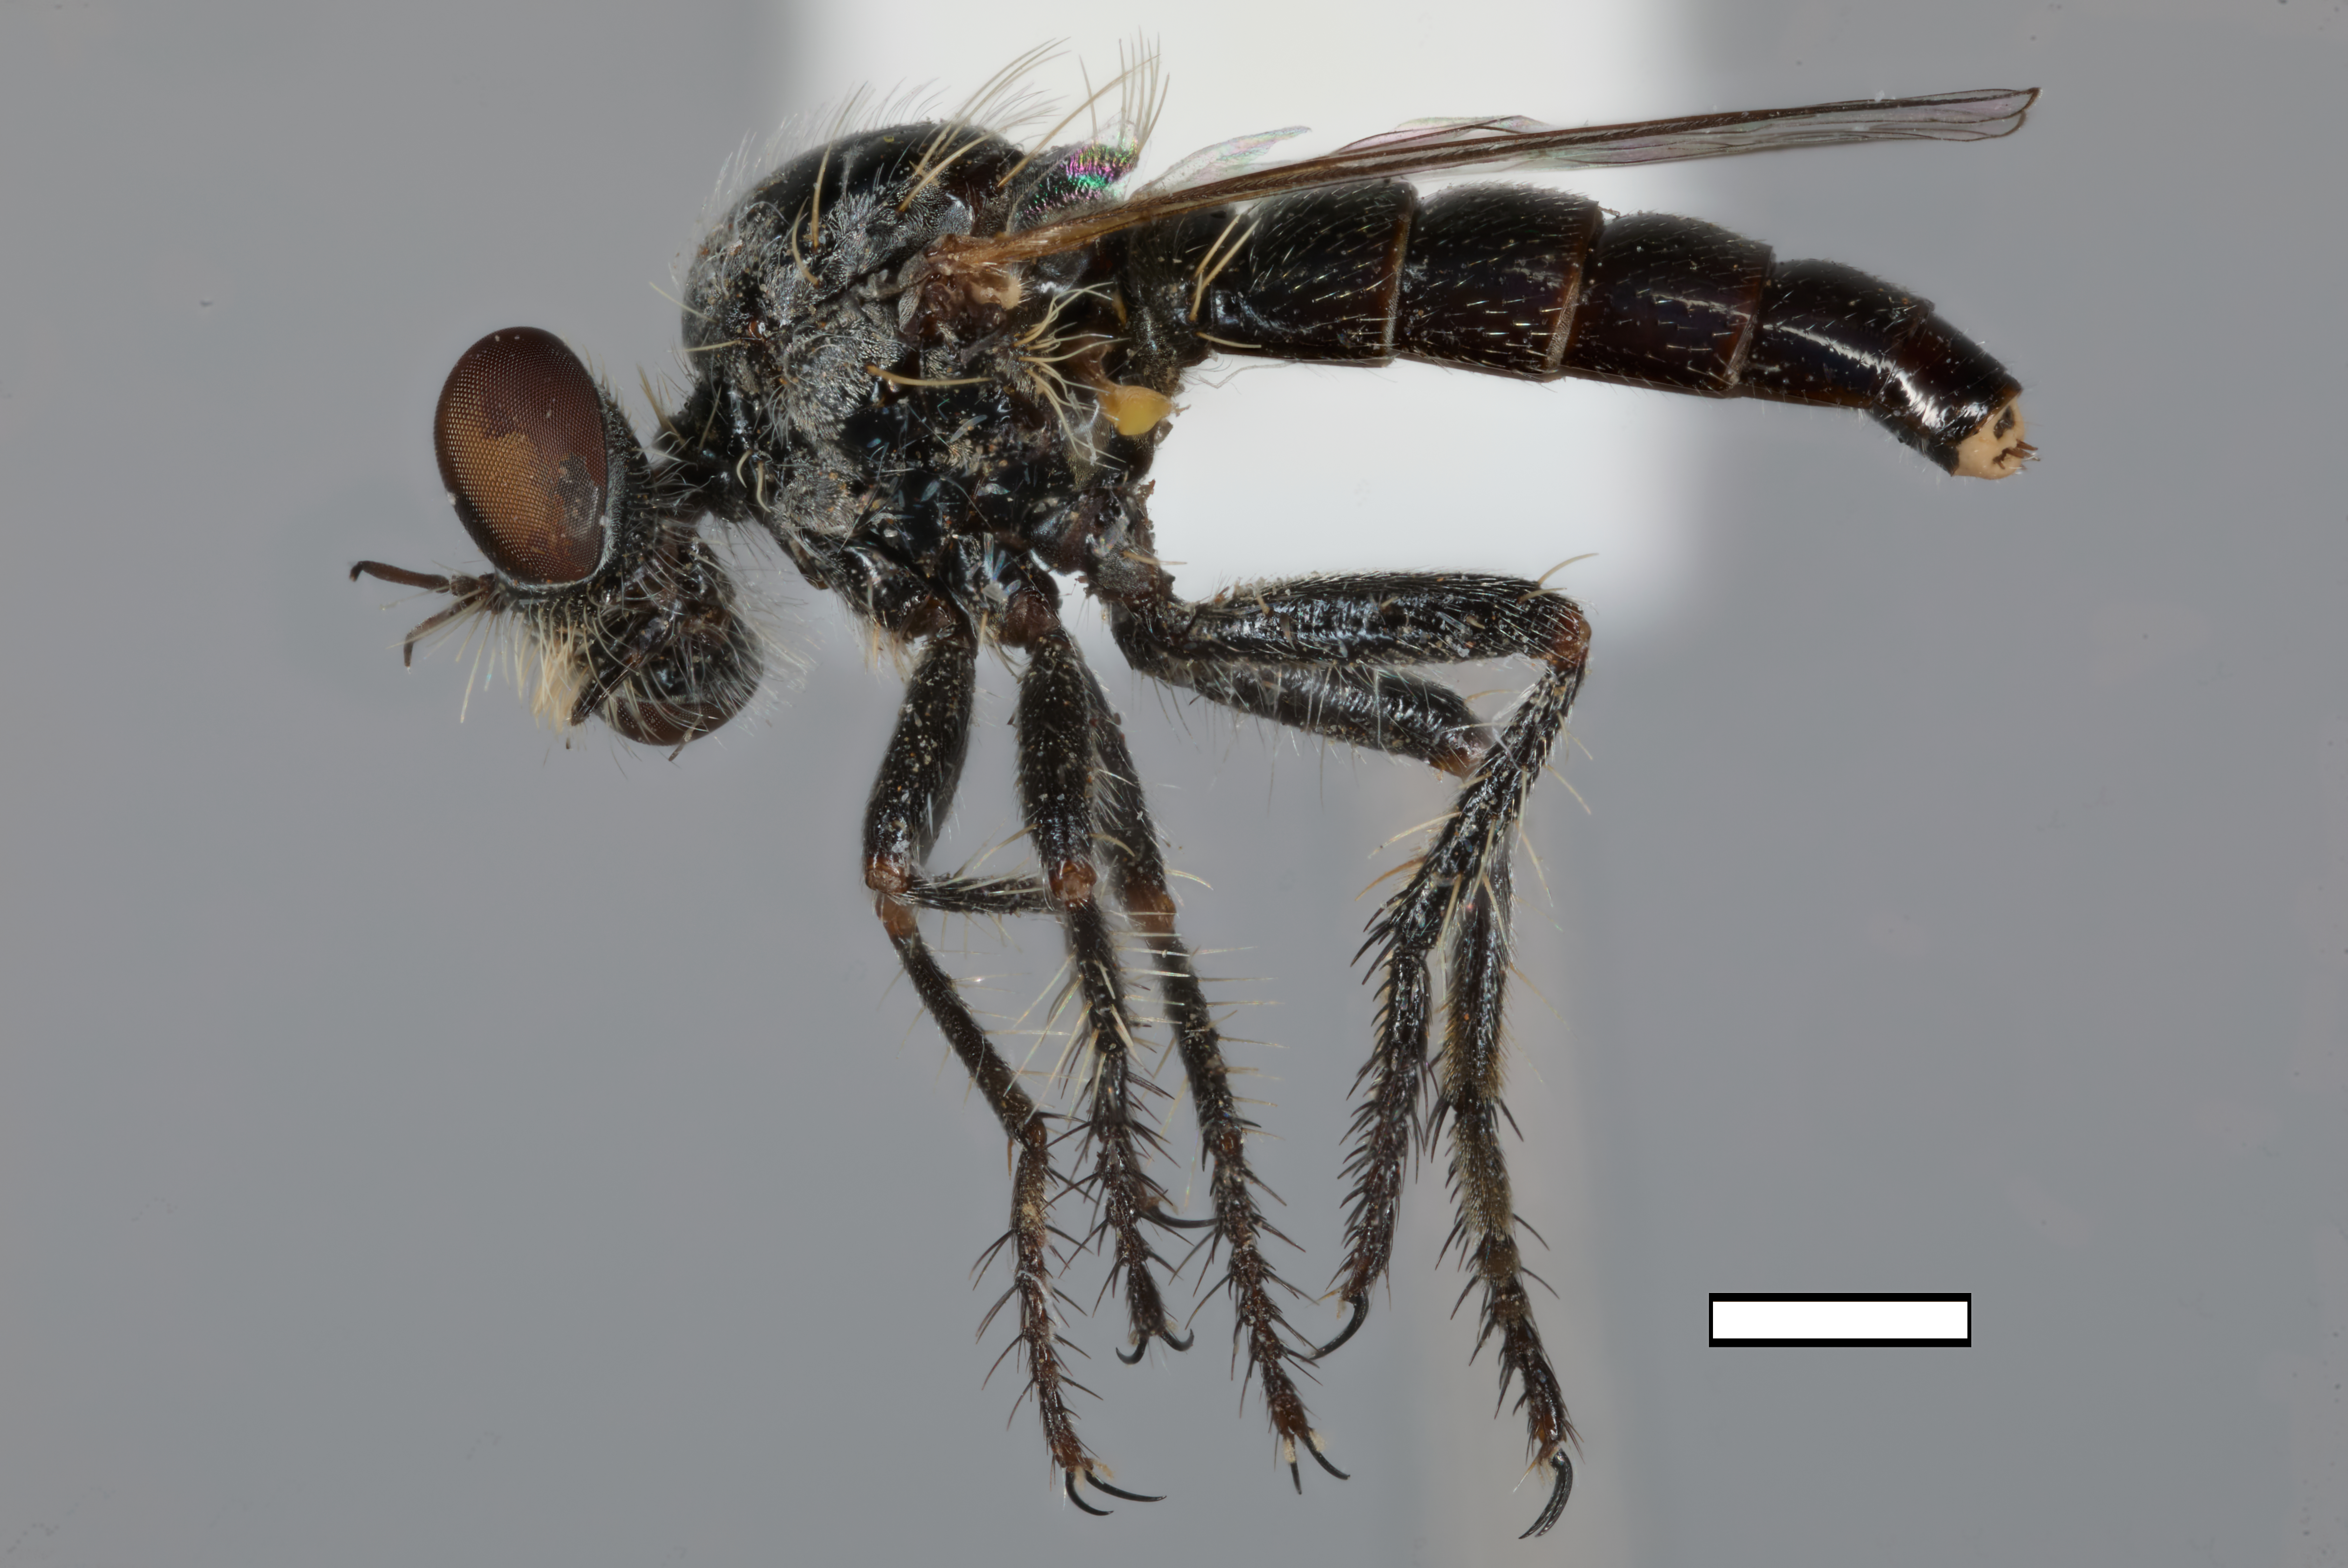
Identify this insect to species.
Acnephalomyia metallicoindica
